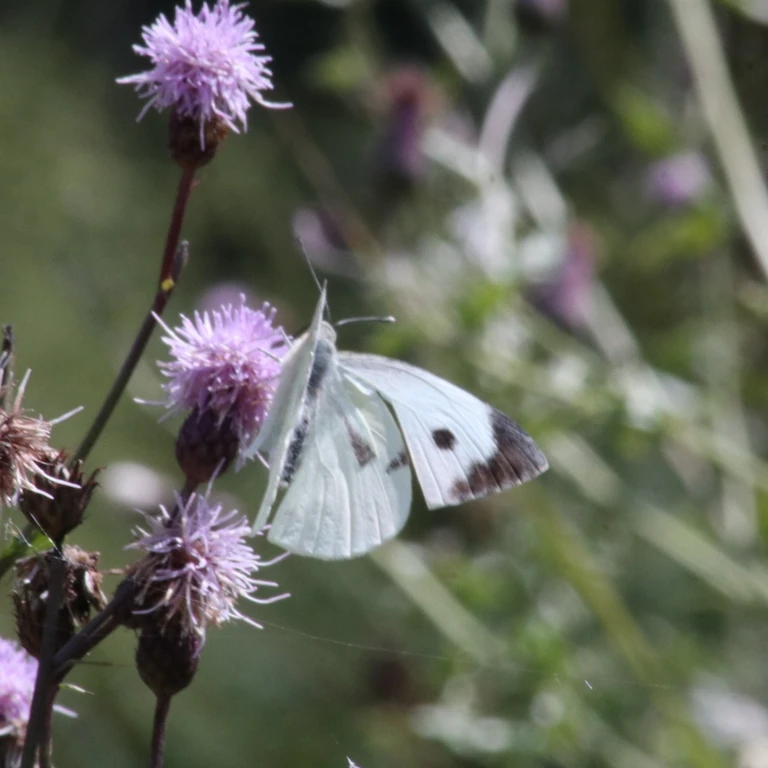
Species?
Pieris brassicae
